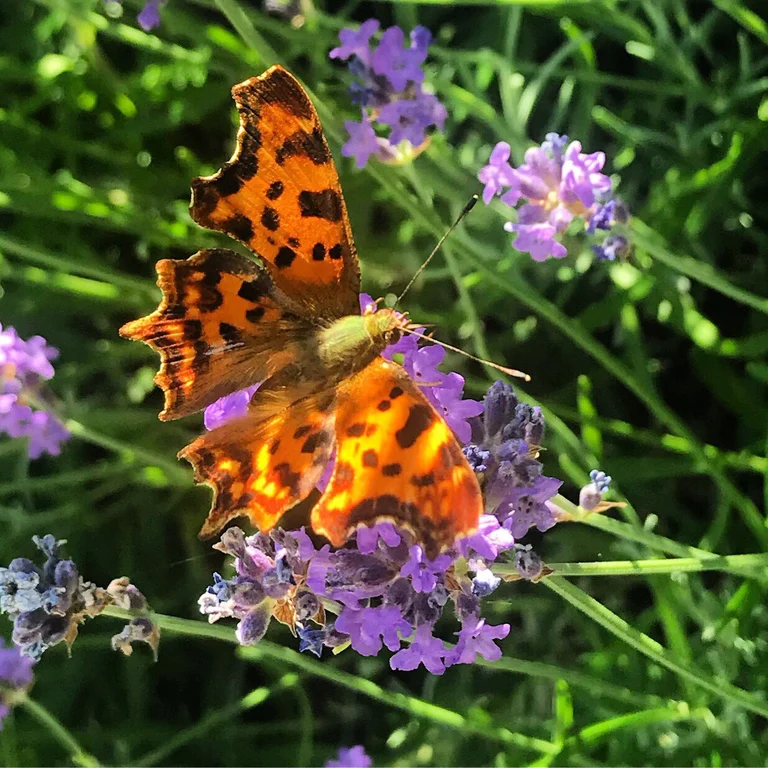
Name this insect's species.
Polygonia c-album
